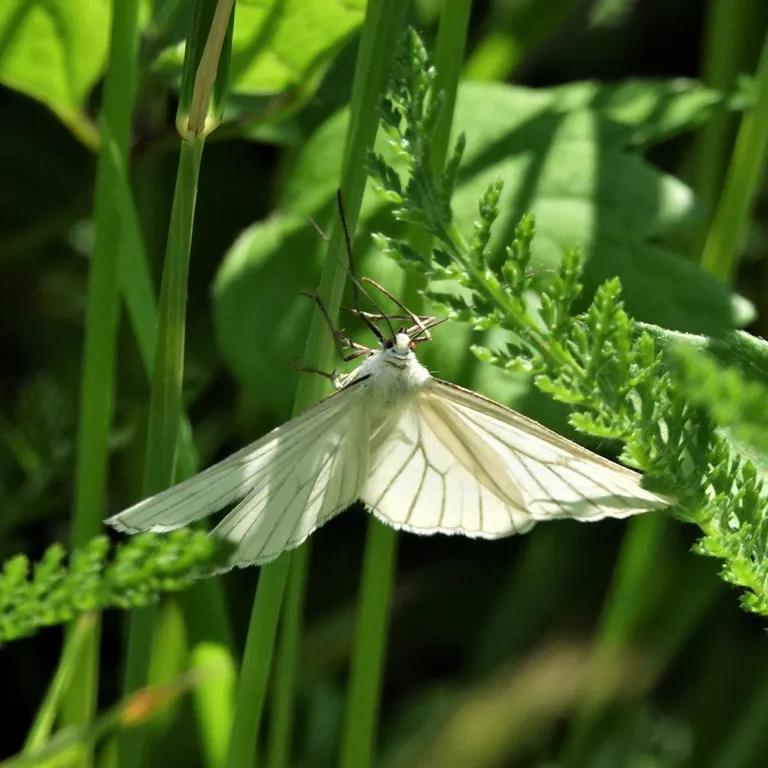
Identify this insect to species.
Siona lineata
